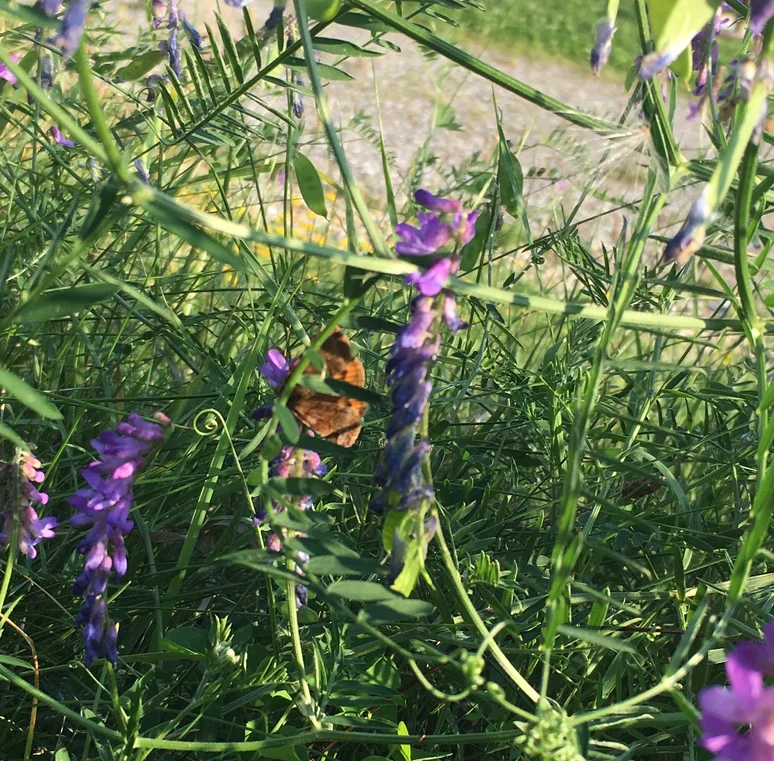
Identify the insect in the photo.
Euclidia glyphica
